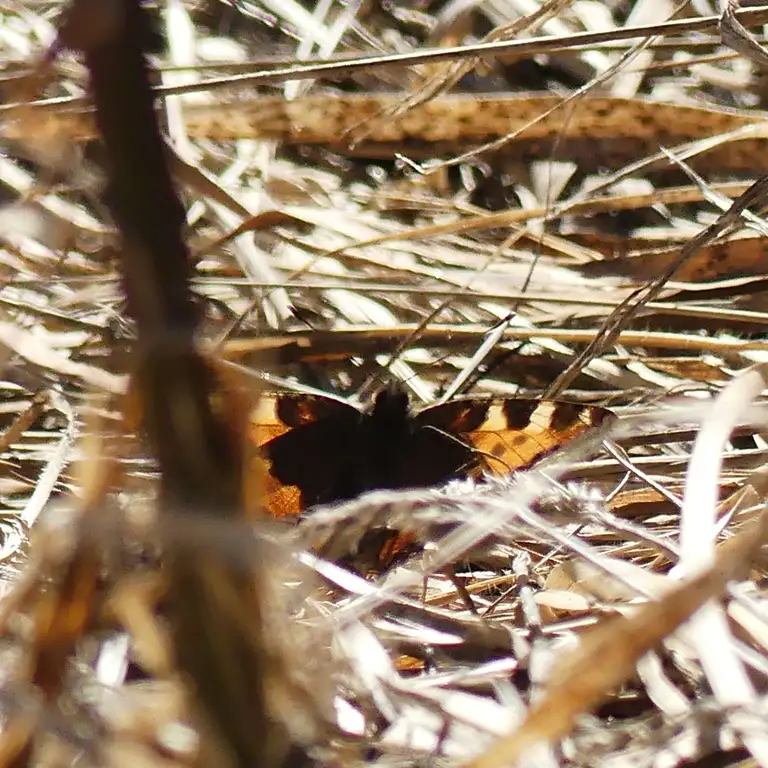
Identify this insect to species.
Aglais urticae
